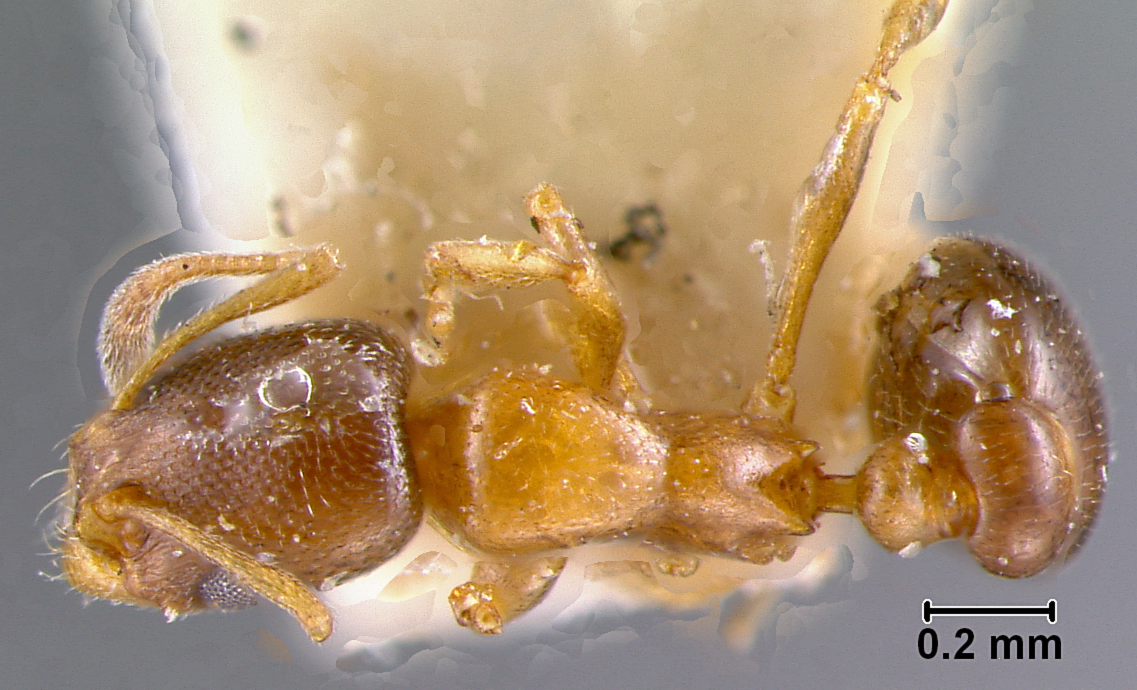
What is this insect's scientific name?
Cardiocondyla elegans
